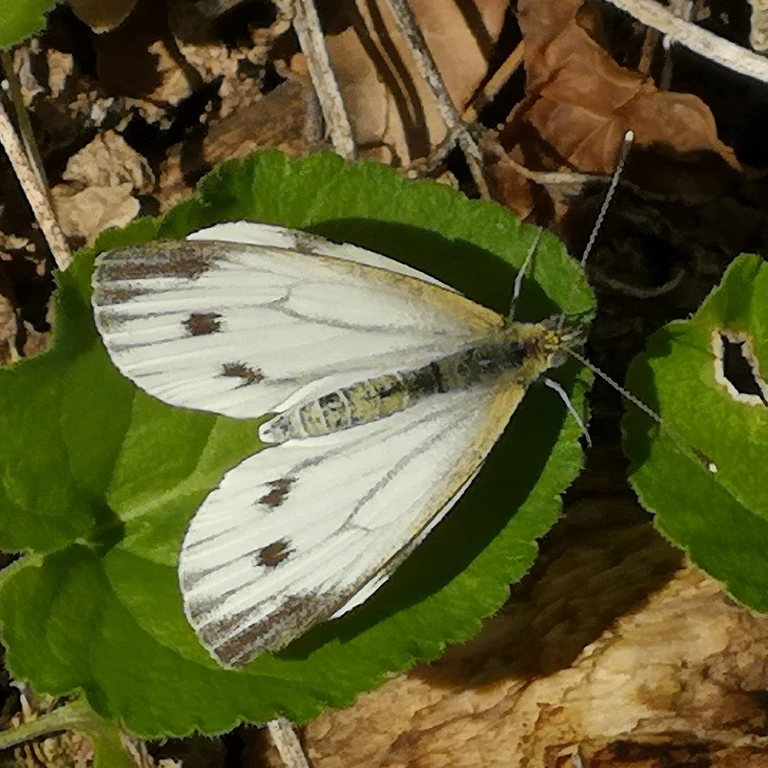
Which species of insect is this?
Pieris napi
